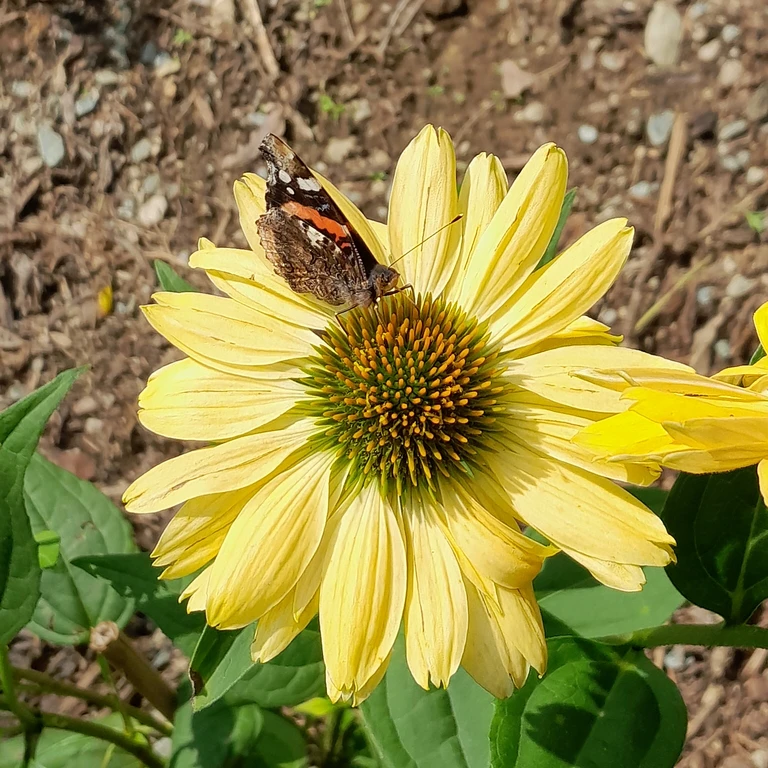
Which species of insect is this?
Vanessa atalanta
